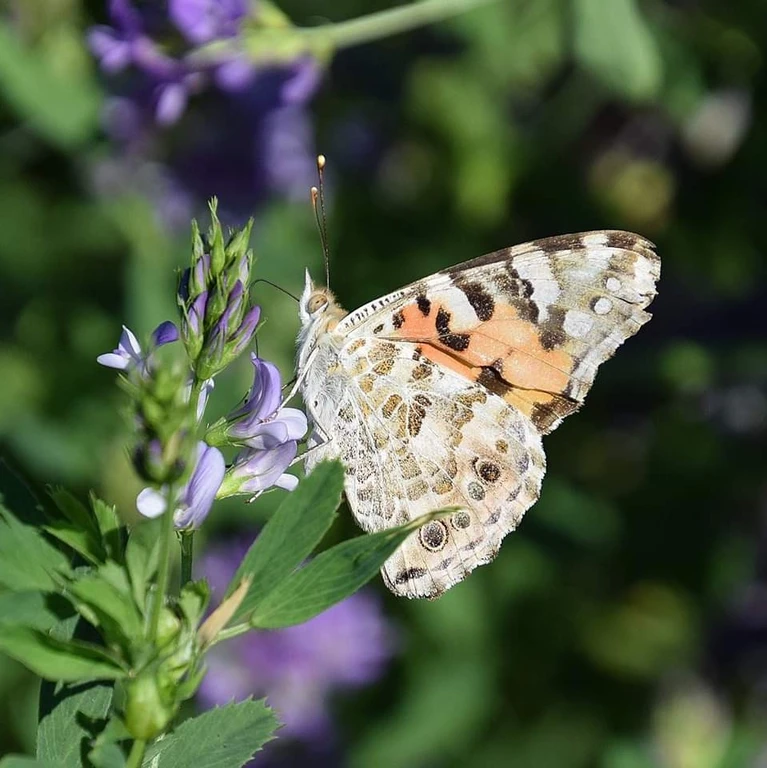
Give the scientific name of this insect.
Vanessa cardui
